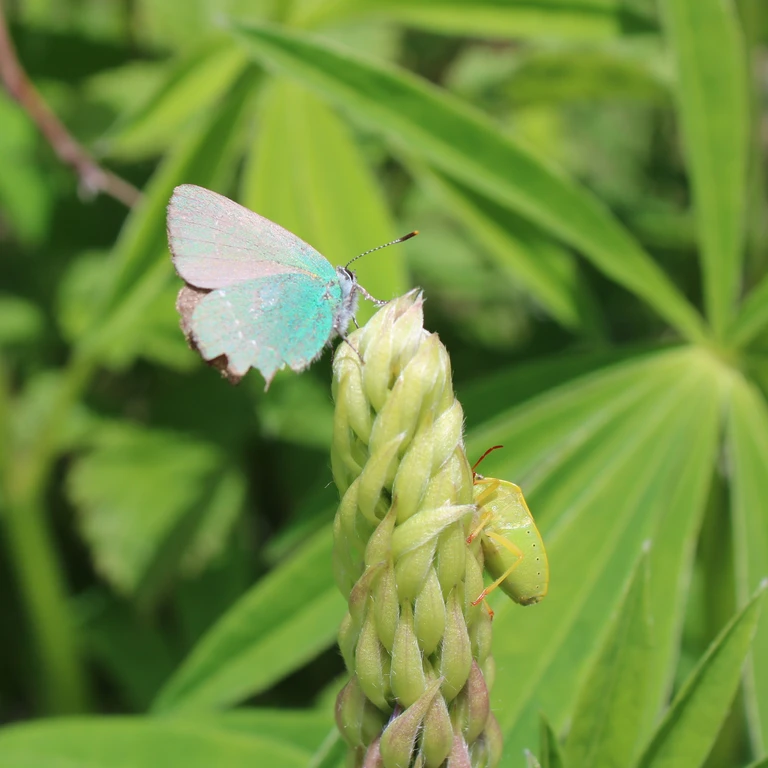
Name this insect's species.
Callophrys rubi
